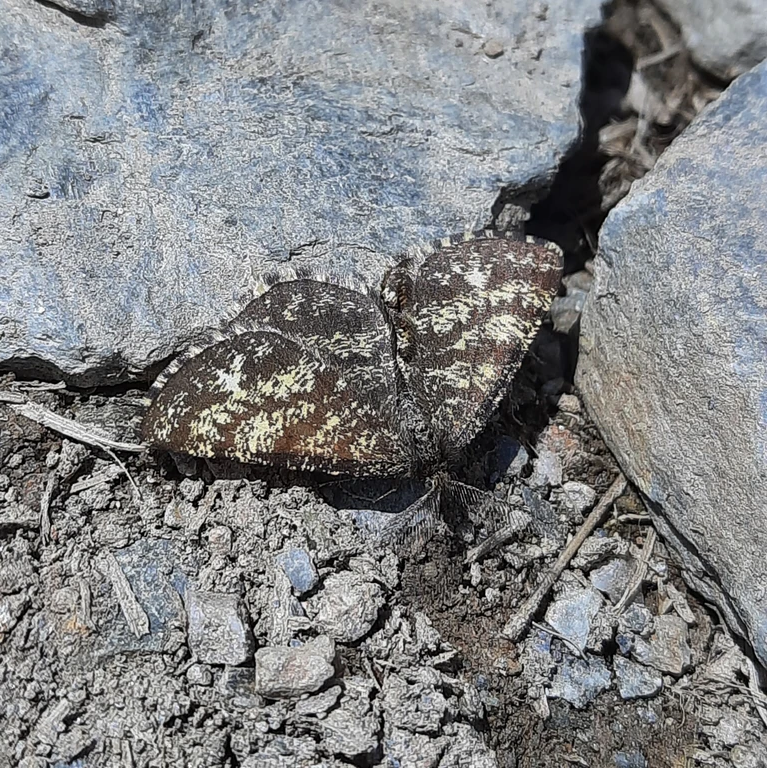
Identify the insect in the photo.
Ematurga atomaria
